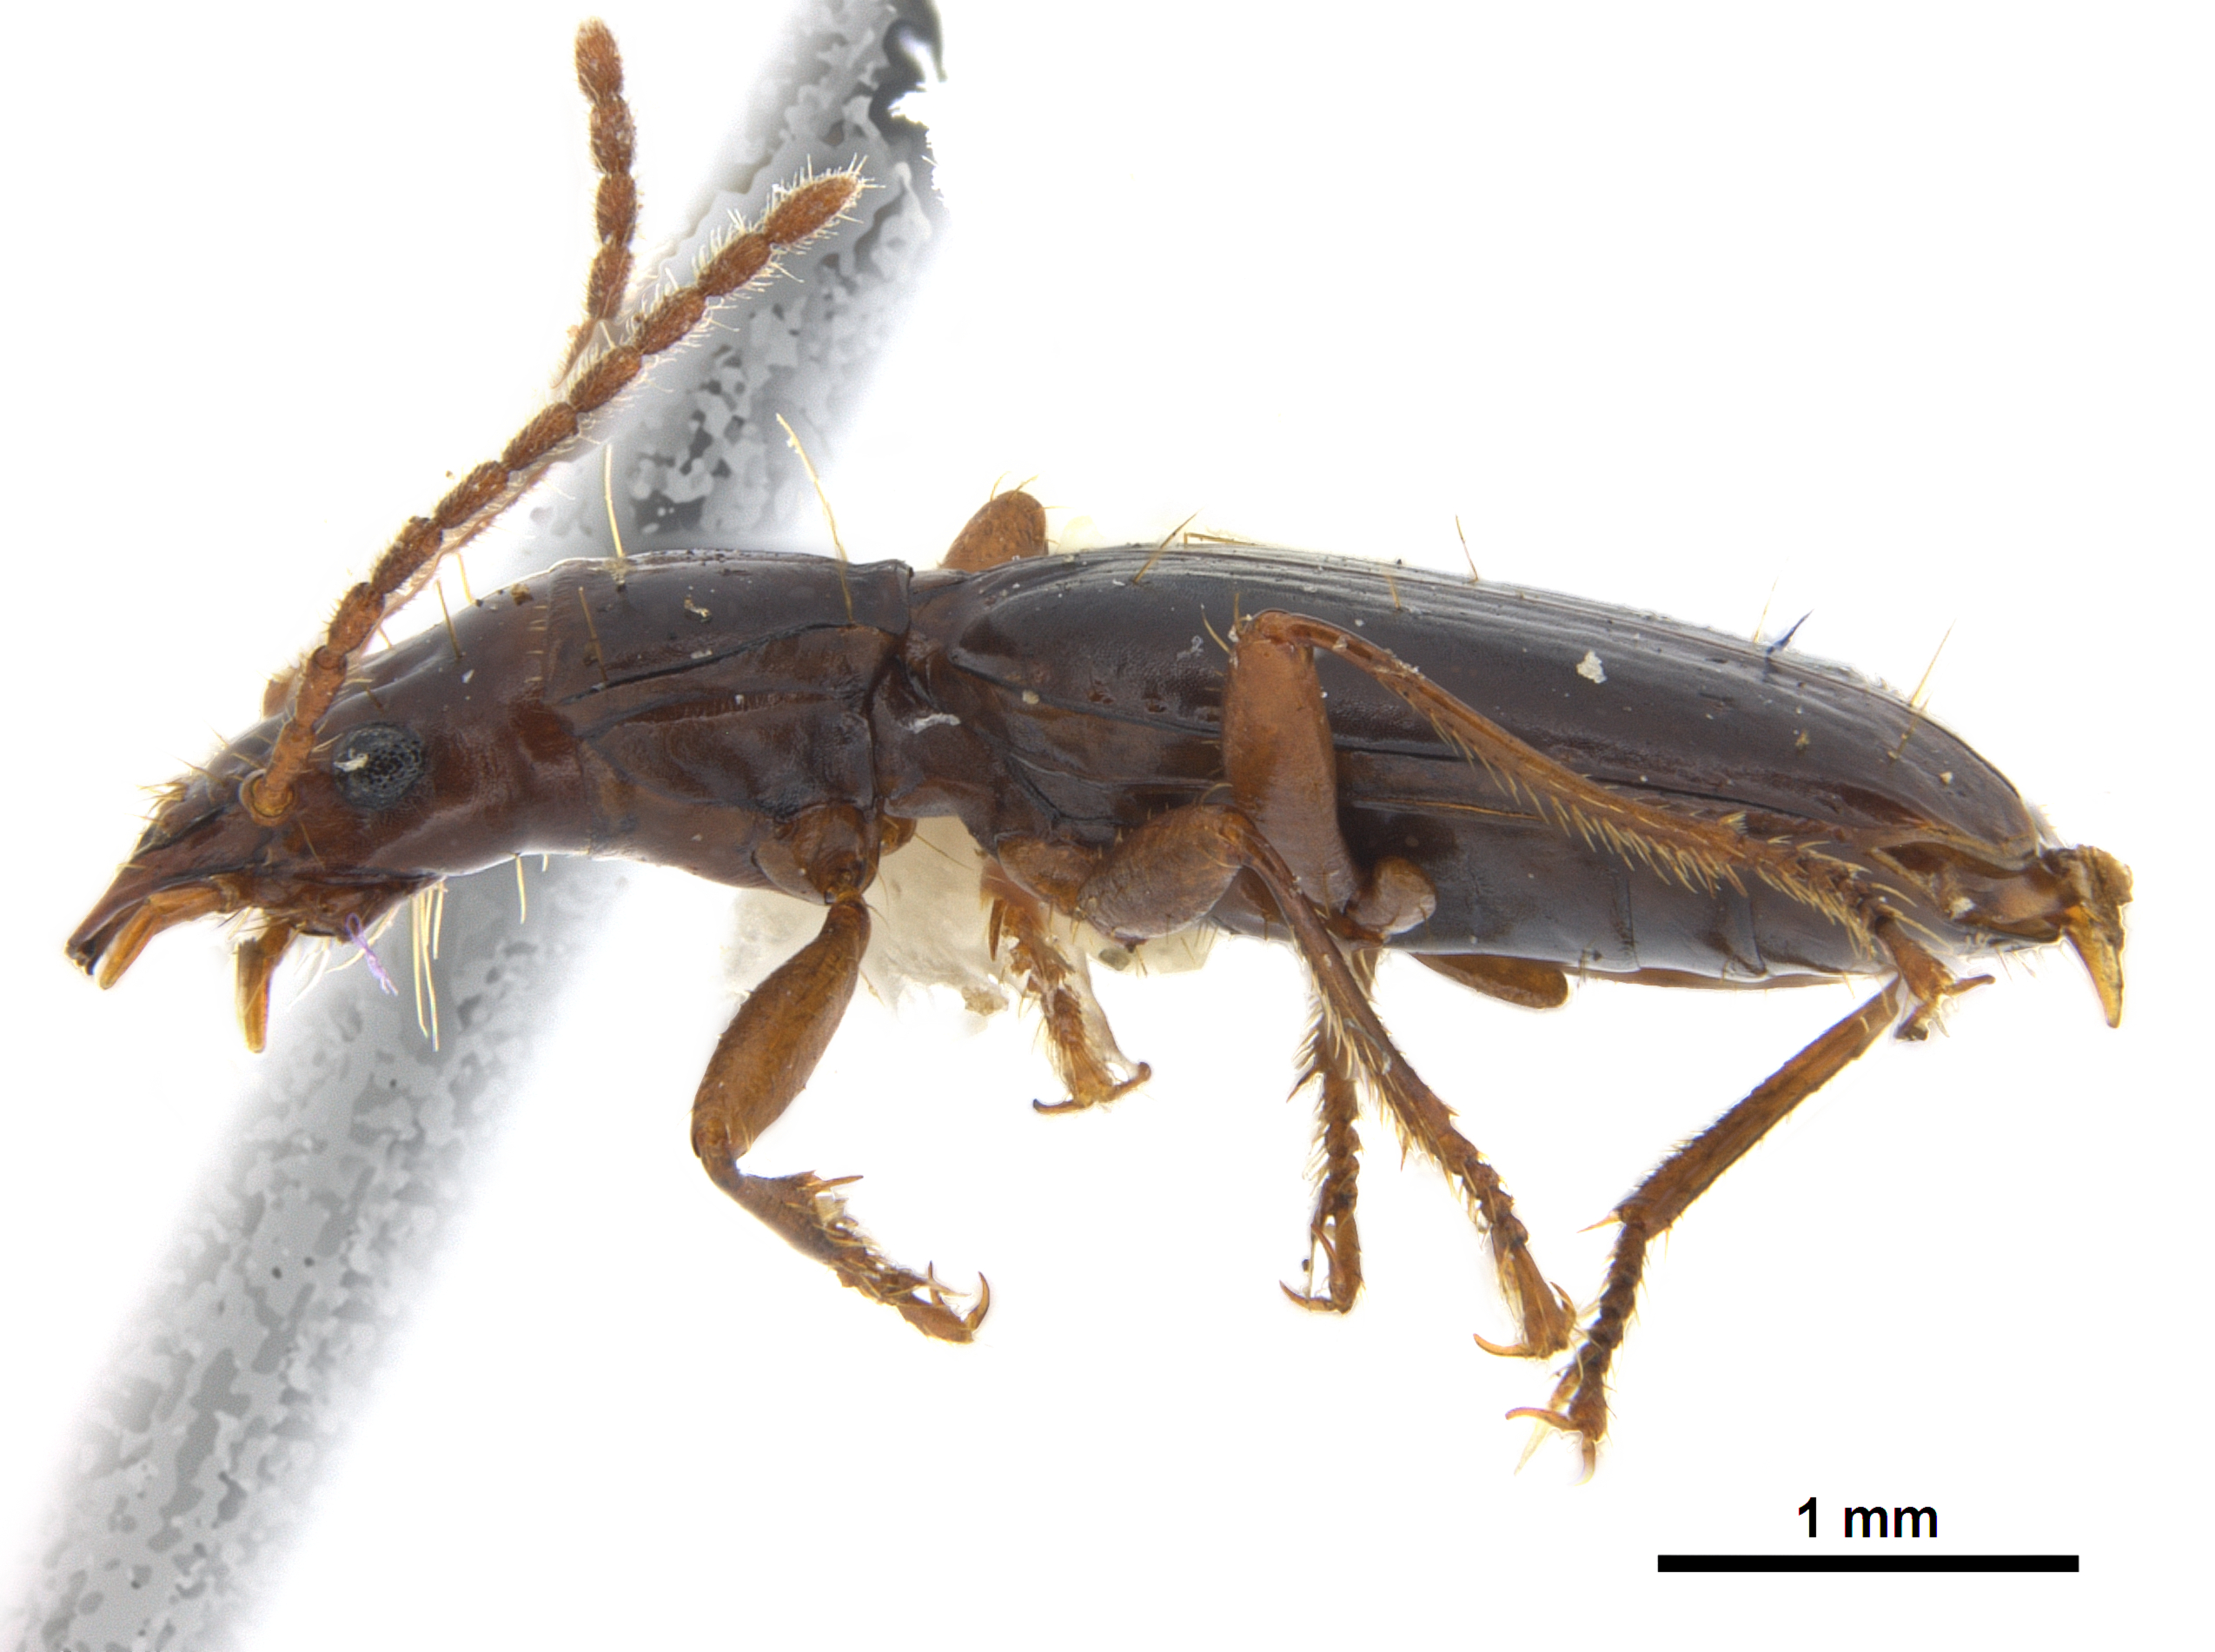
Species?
Kenodactylus audouini
